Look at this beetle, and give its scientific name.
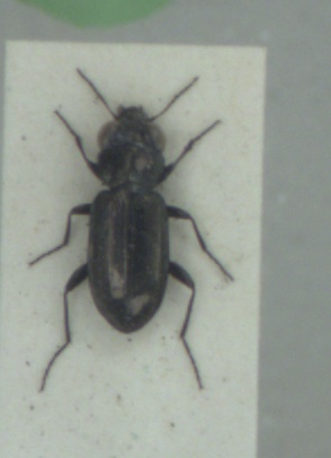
Notiophilus aquaticus
